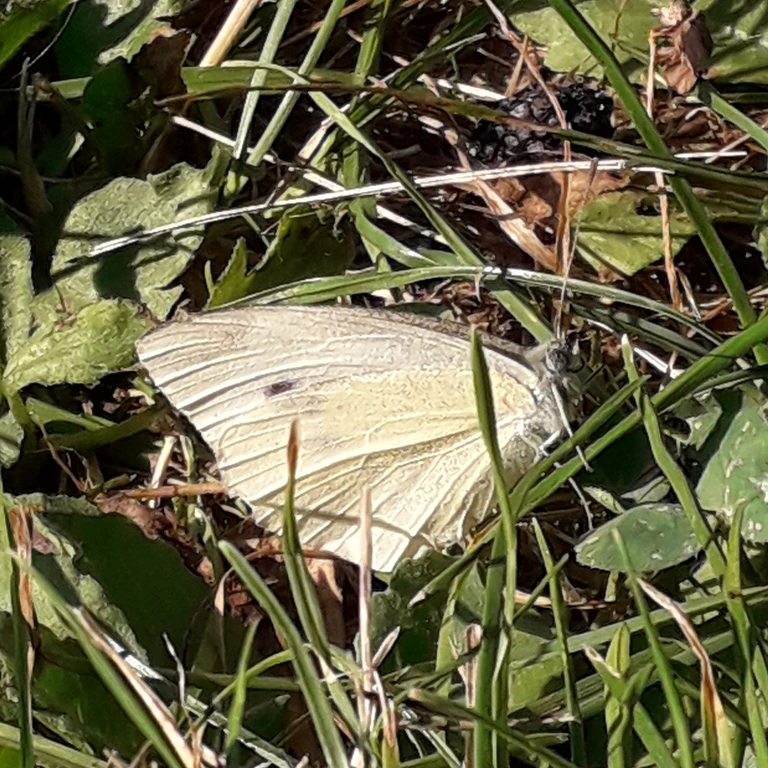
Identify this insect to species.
Pieris rapae
